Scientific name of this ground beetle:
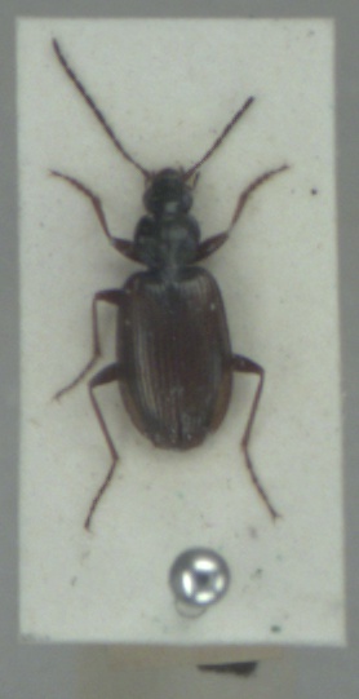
Agonum micans
